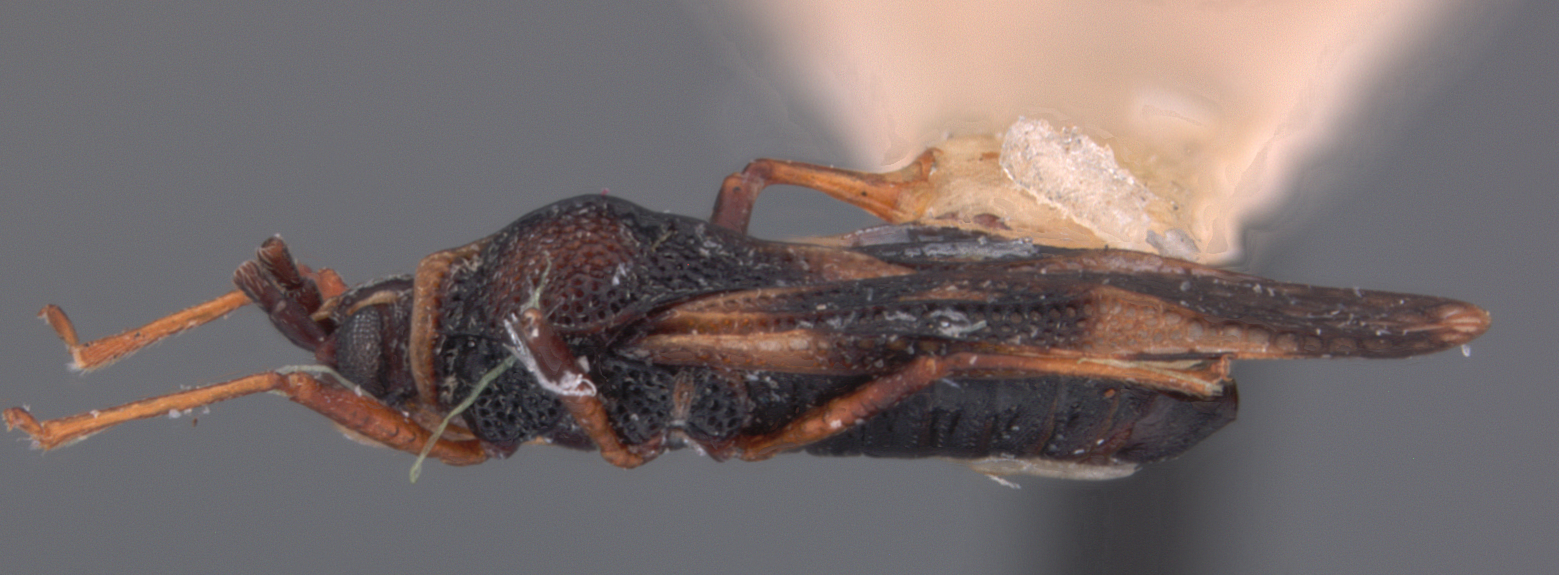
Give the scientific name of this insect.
Eteoneus sigillatus
